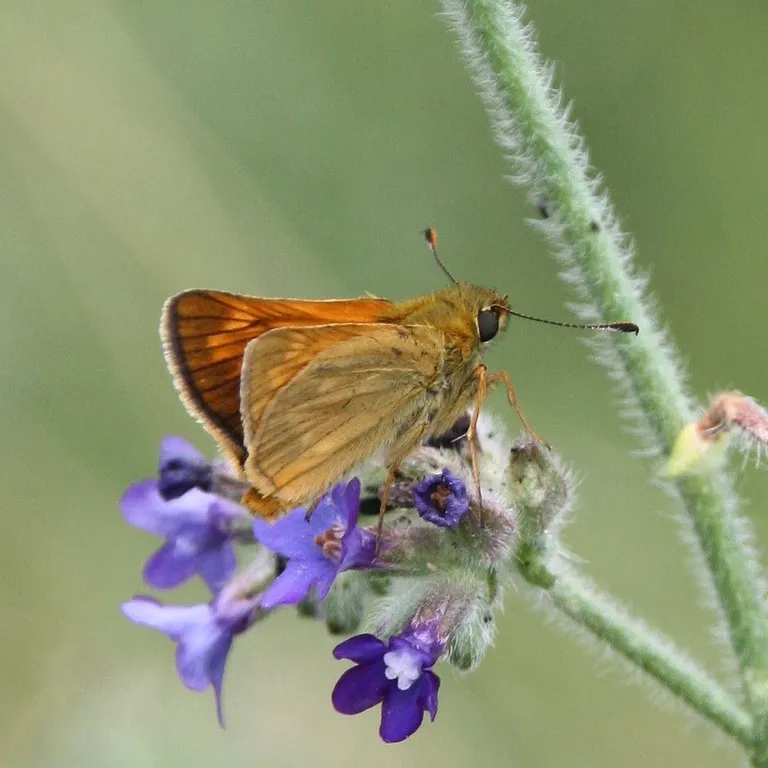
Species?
Ochlodes sylvanus (also Ochlodes venata)
